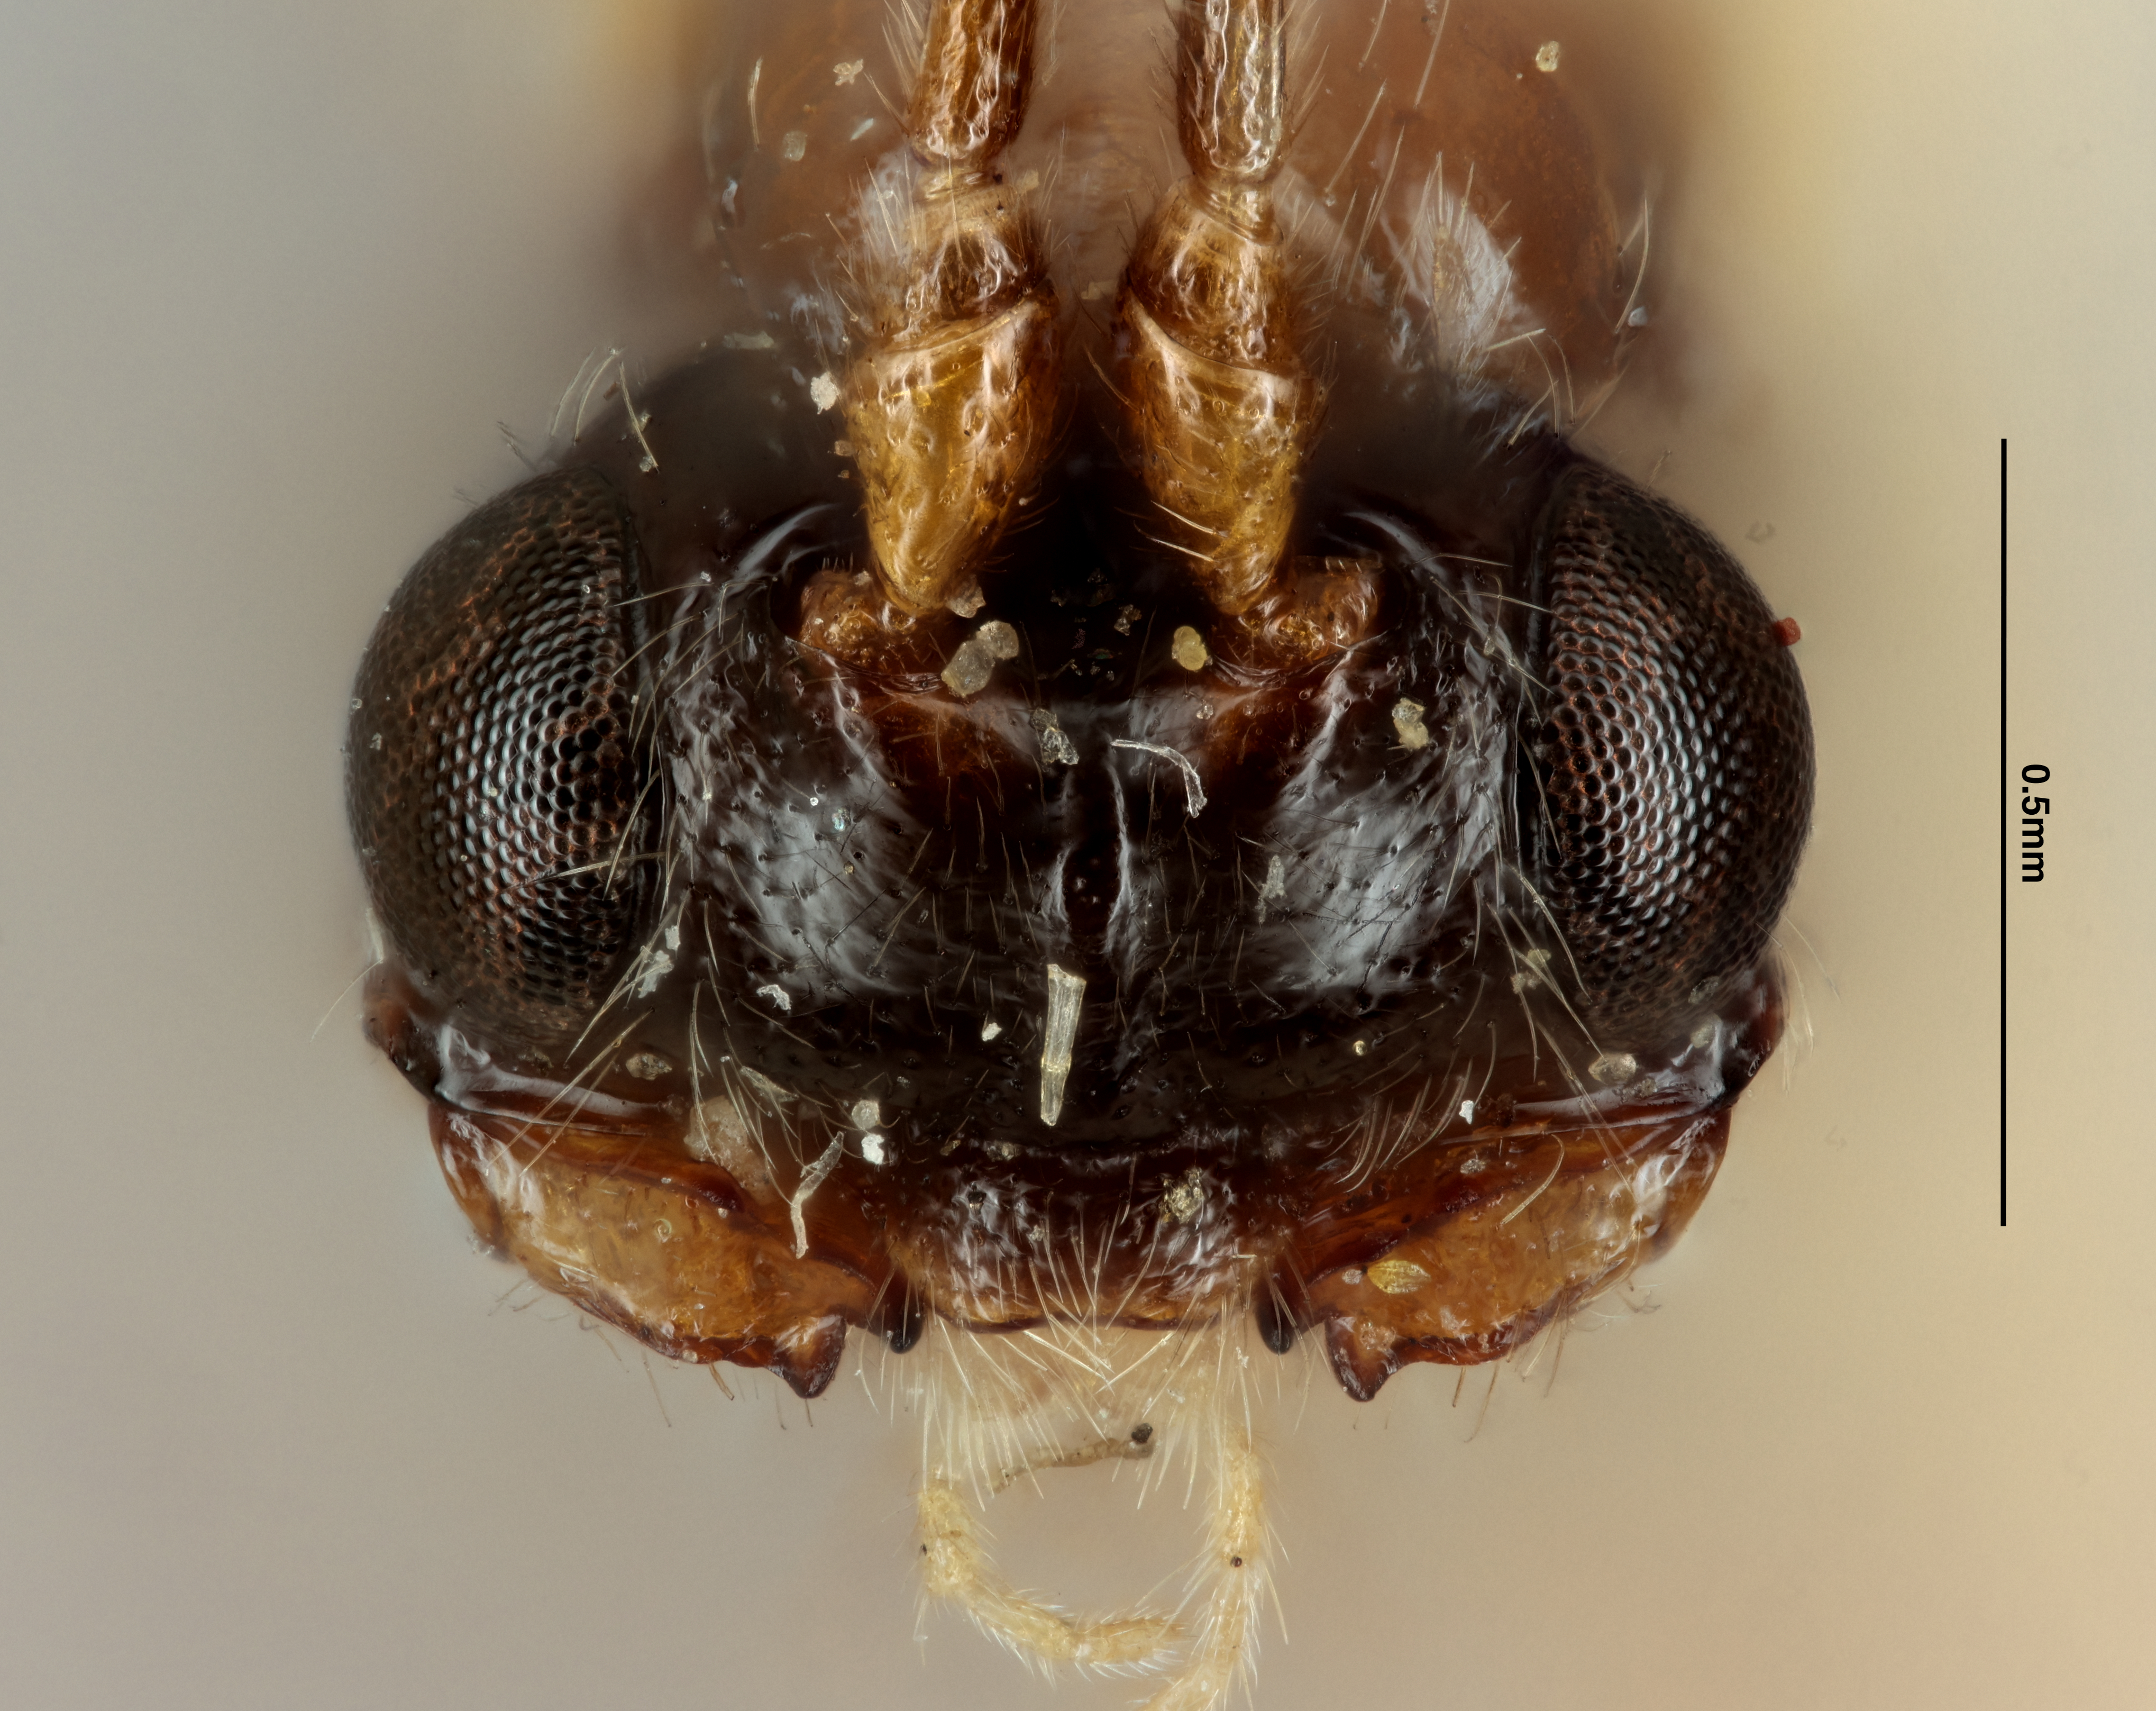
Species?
Phaenocarpa californica
